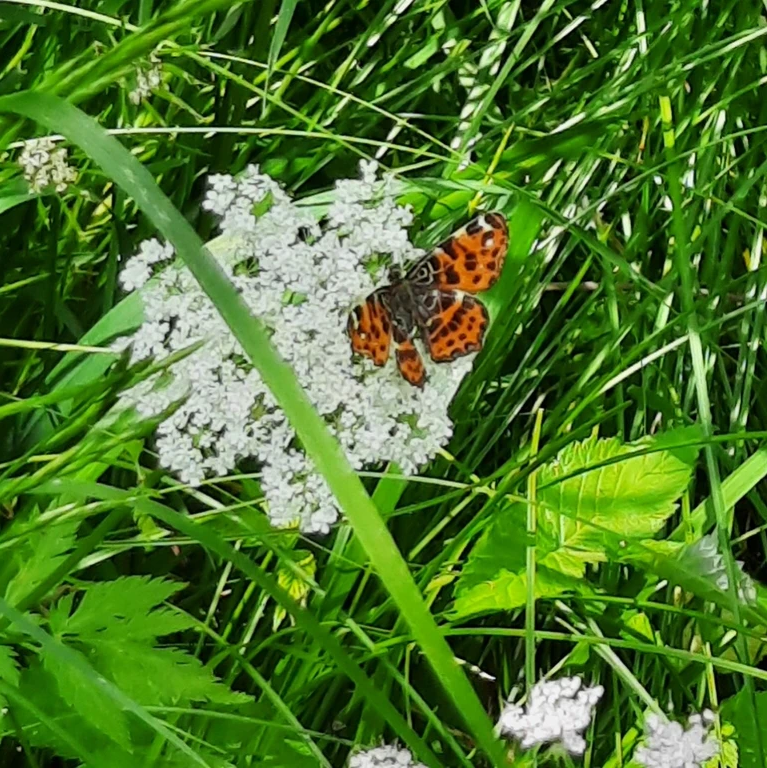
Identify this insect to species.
Araschnia levana
